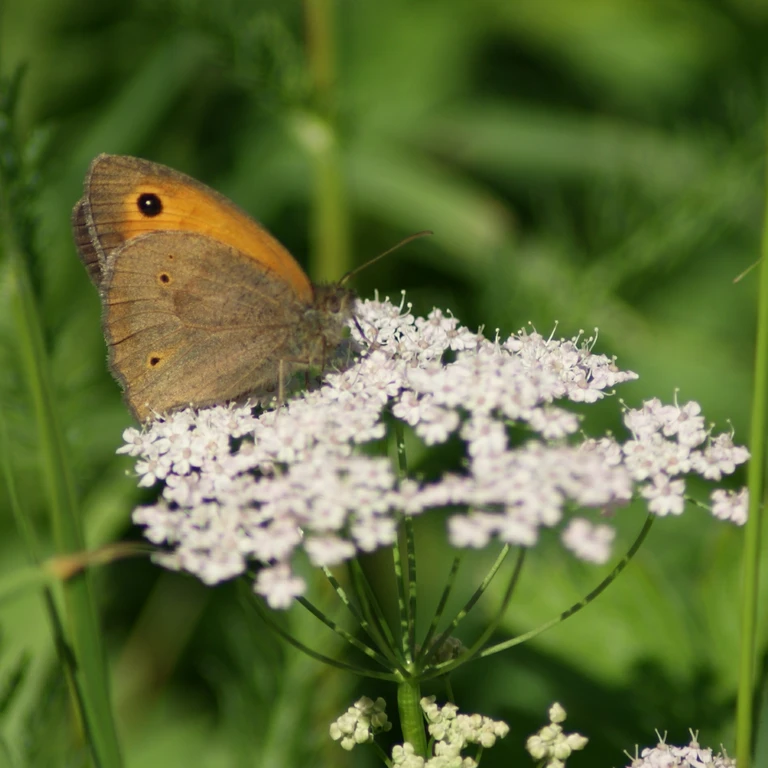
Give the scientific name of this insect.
Maniola jurtina
